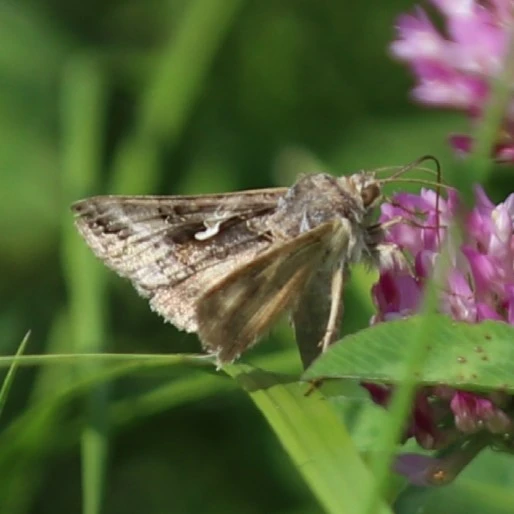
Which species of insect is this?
Autographa gamma
